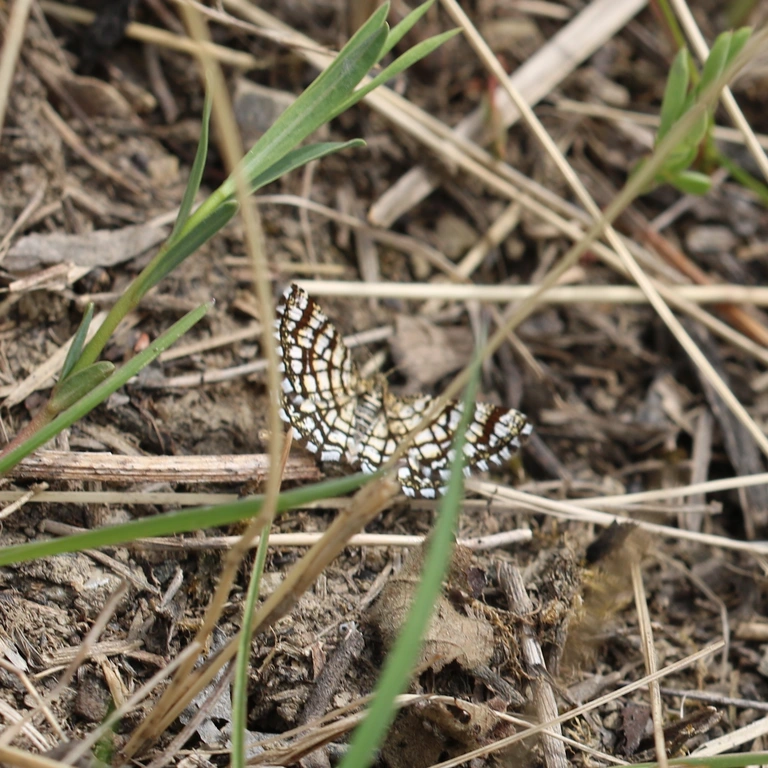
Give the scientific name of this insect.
Chiasmia clathrata
